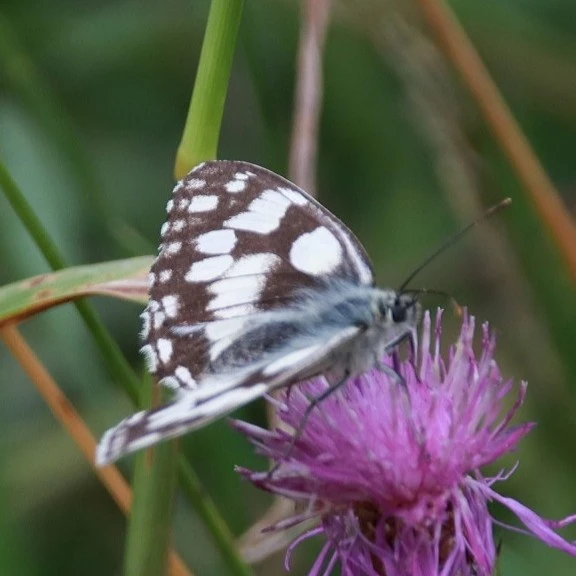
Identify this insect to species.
Melanargia galathea
